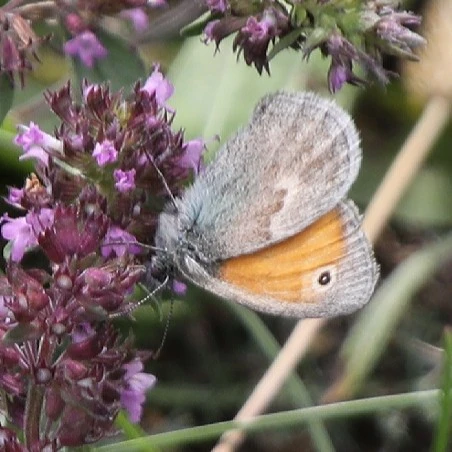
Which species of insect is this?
Coenonympha pamphilus
